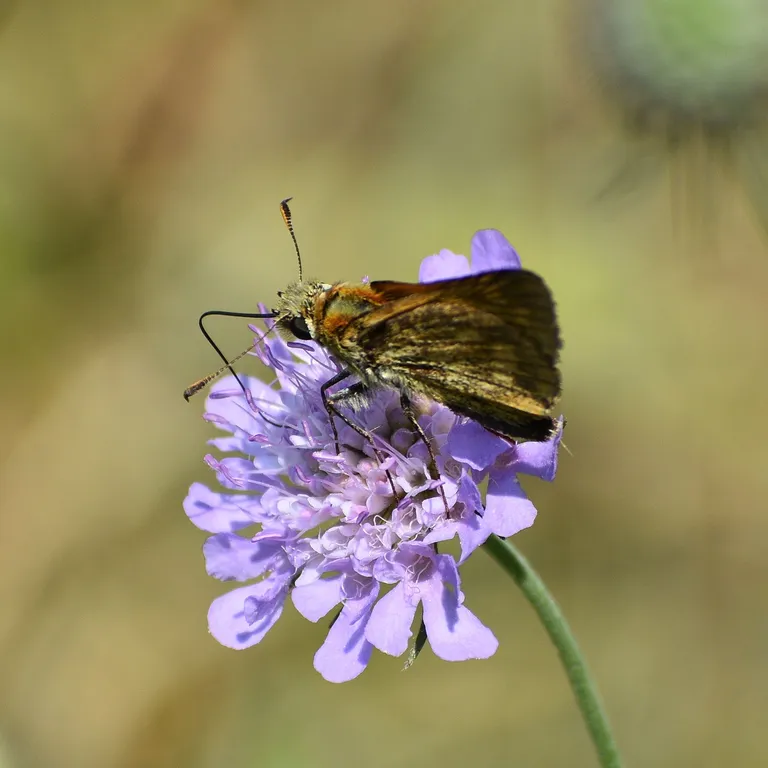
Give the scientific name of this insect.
Ochlodes sylvanus (also Ochlodes venata)
